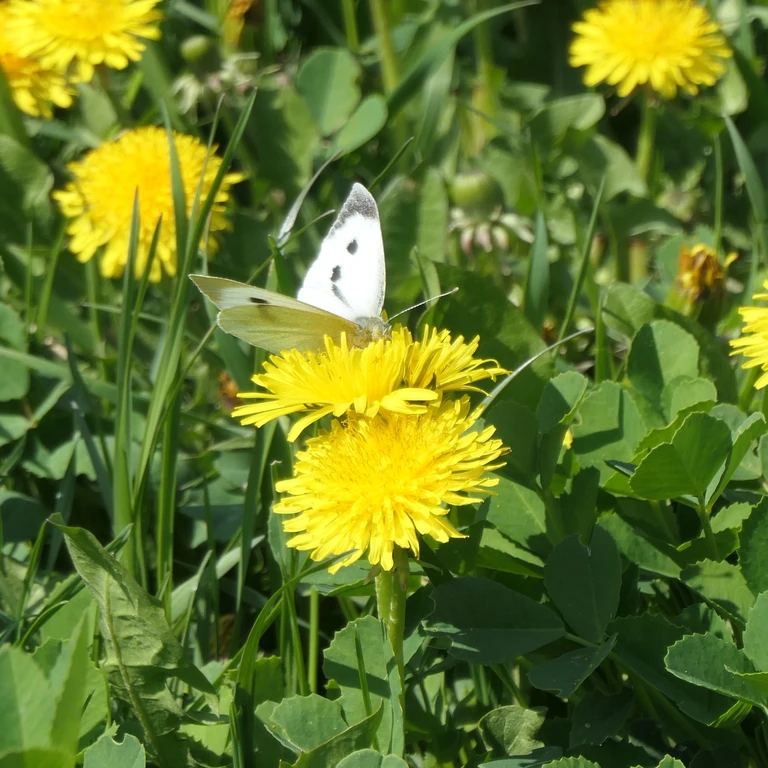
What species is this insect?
Pieris brassicae
